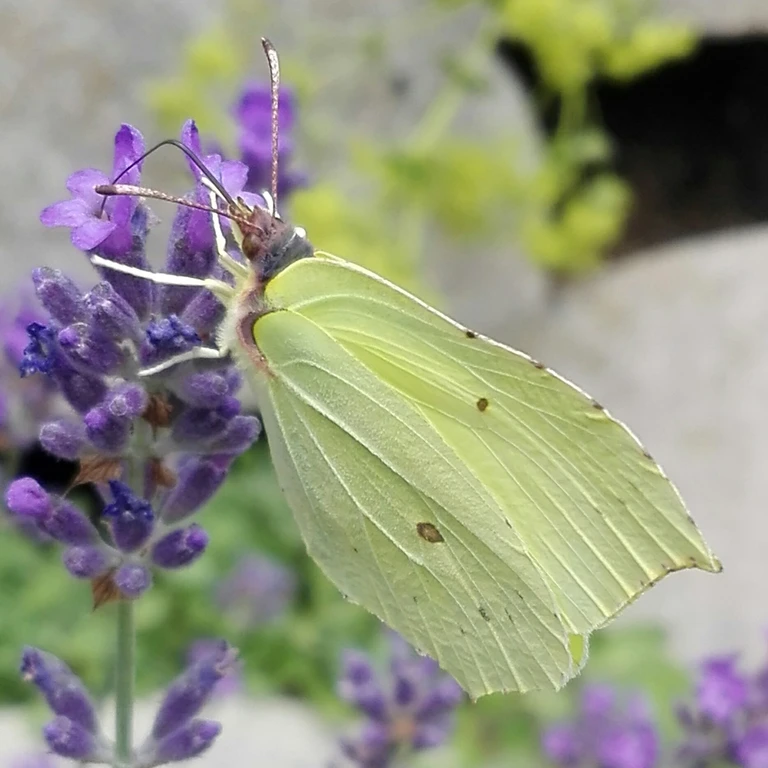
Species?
Gonepteryx rhamni
